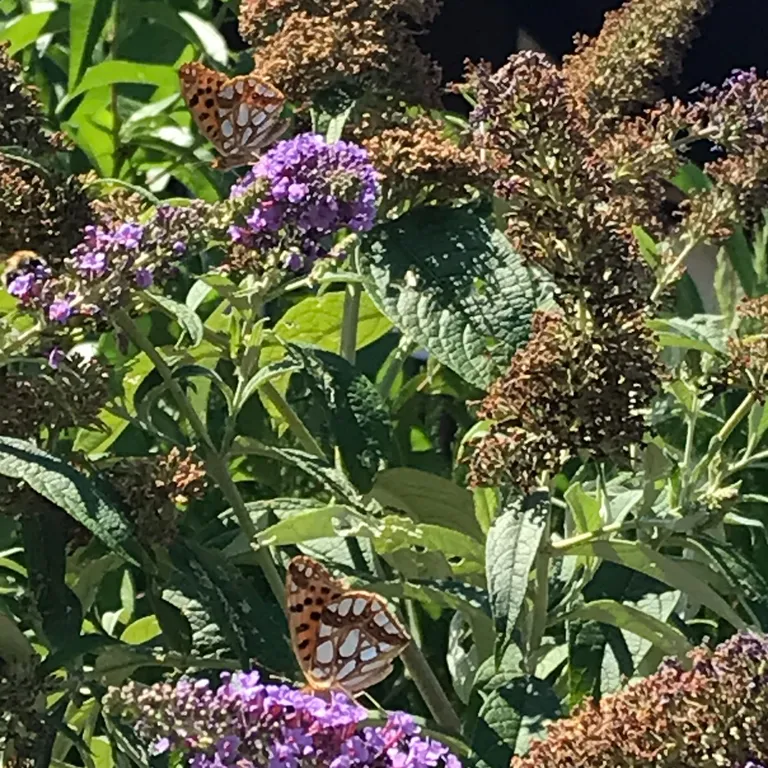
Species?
Issoria lathonia
